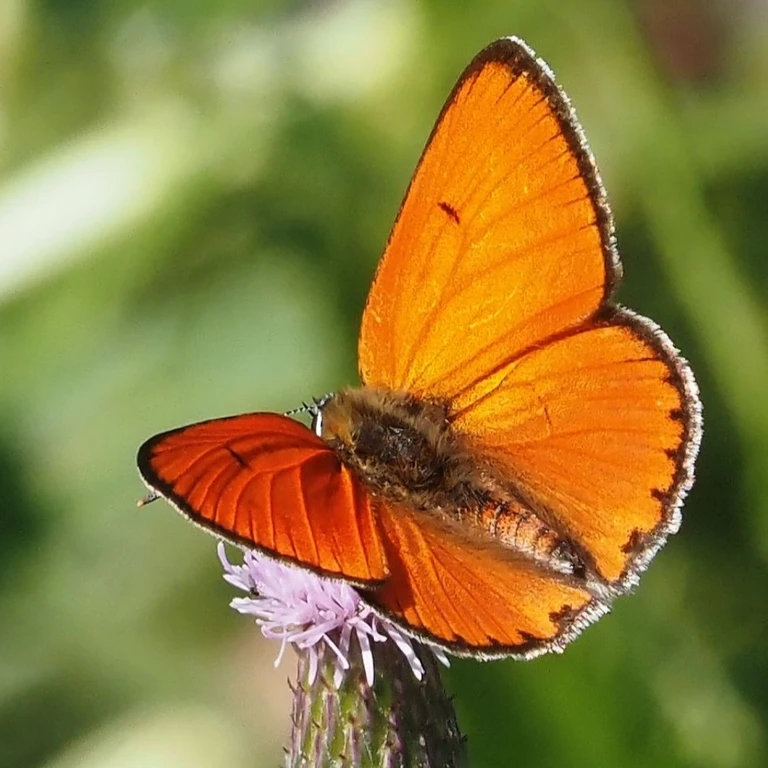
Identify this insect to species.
Lycaena dispar
